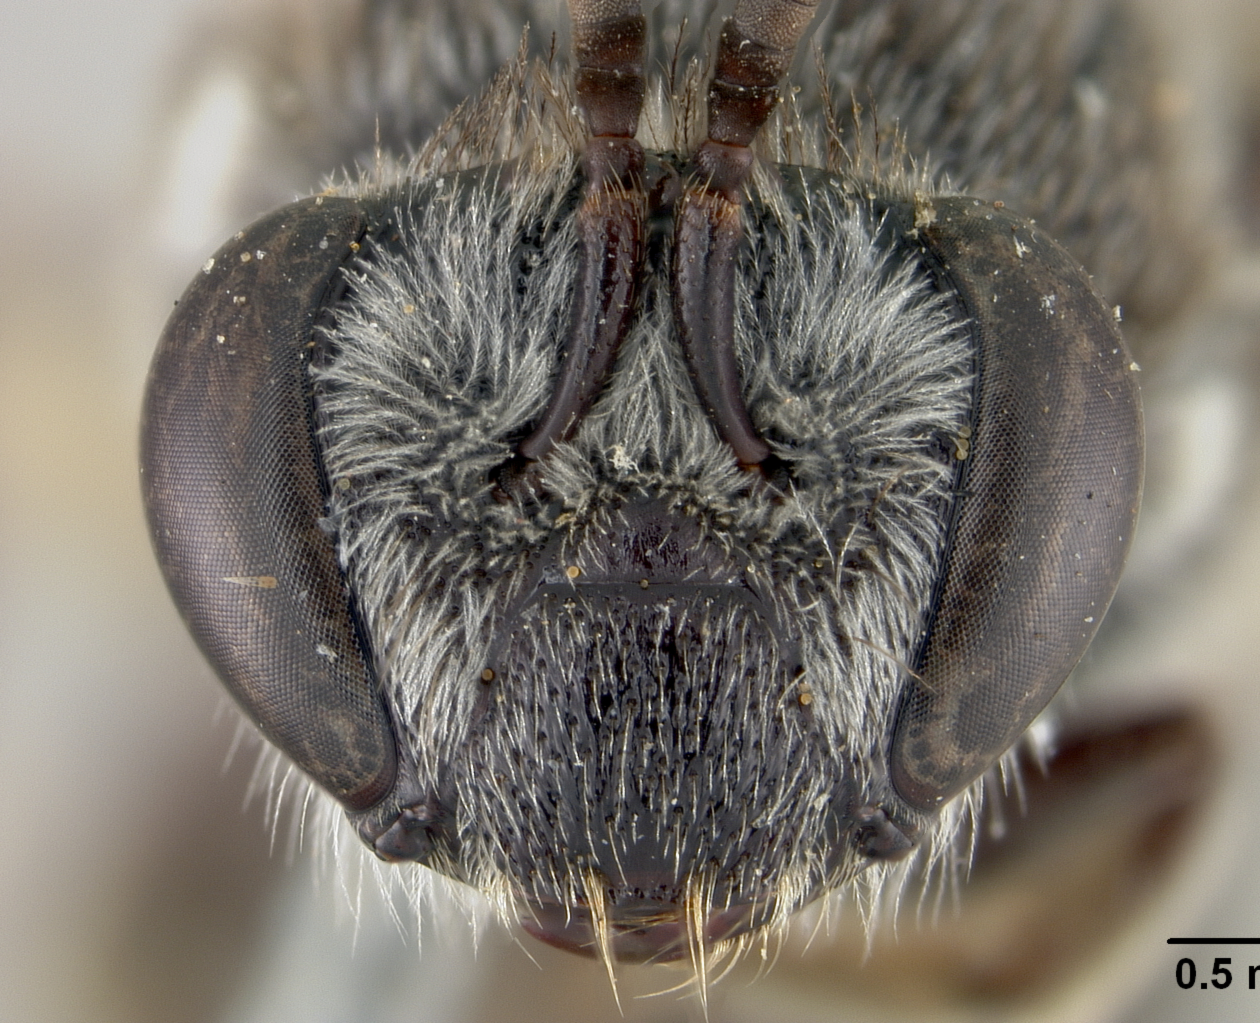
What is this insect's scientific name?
Colletes nautlanus
